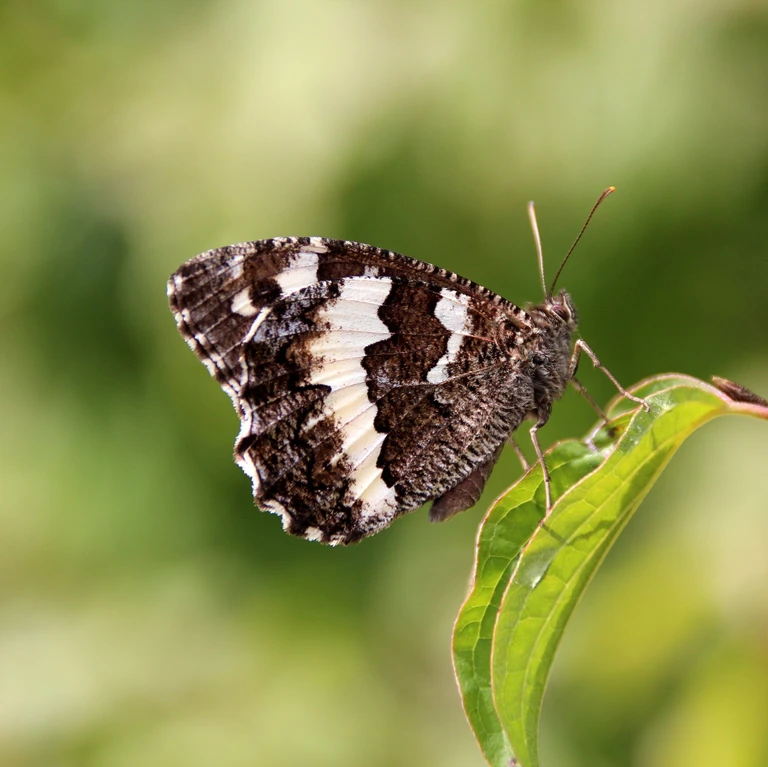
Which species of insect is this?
Brintesia circe
